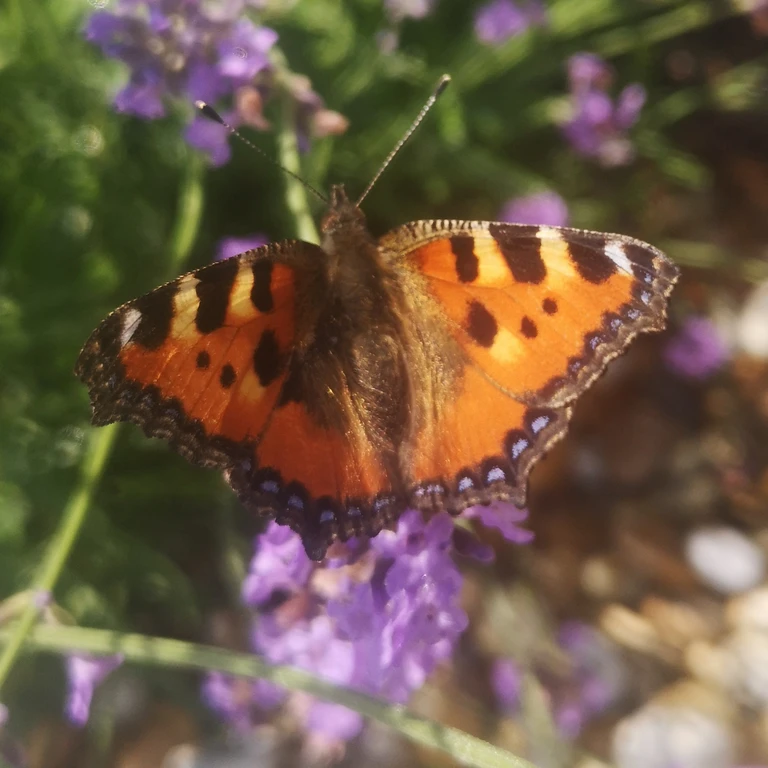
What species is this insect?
Aglais urticae
